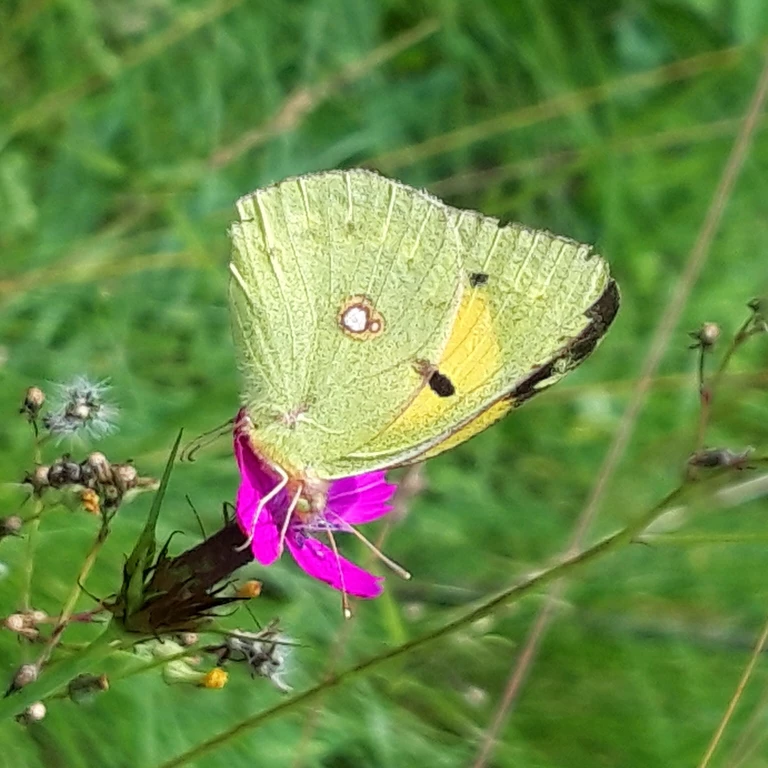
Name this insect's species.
Colias croceus
